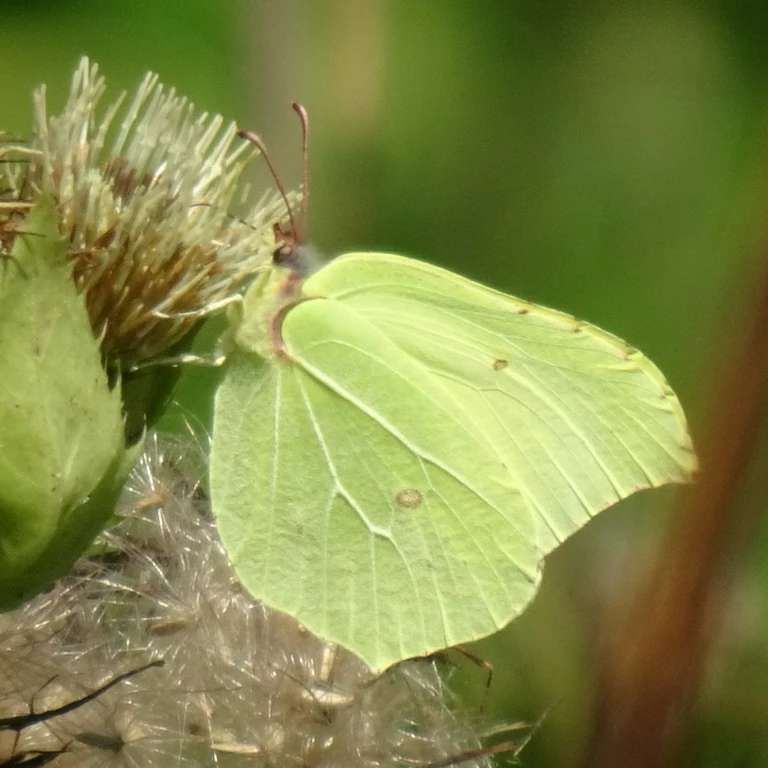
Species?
Gonepteryx rhamni
